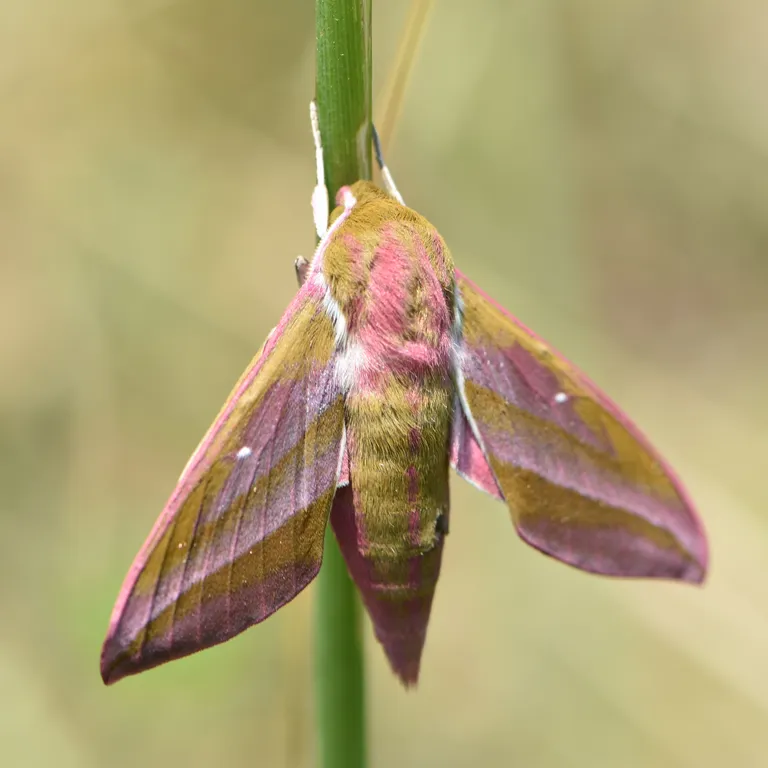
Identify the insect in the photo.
Deilephila elpenor
